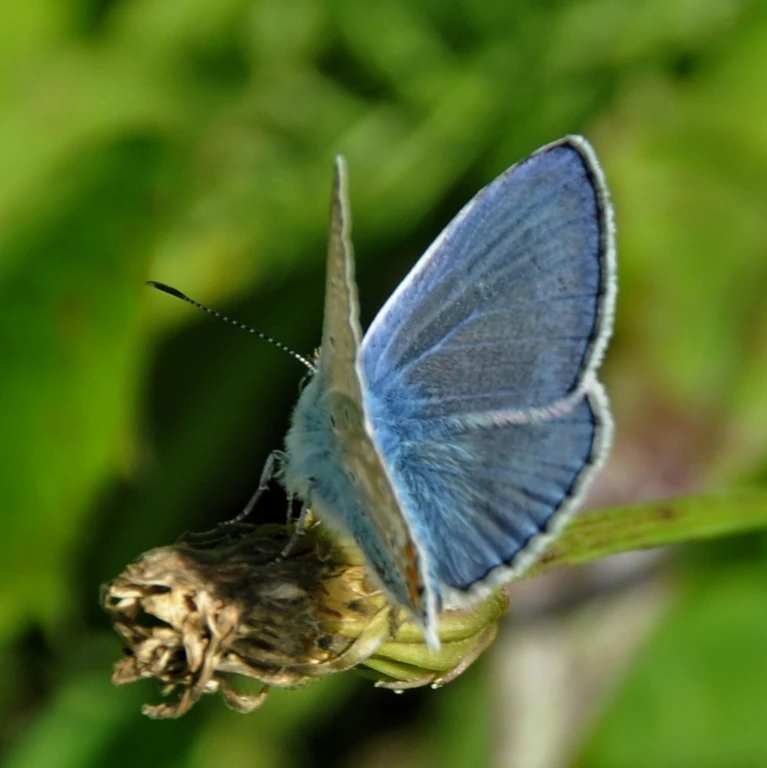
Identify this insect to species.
Polyommatus icarus
